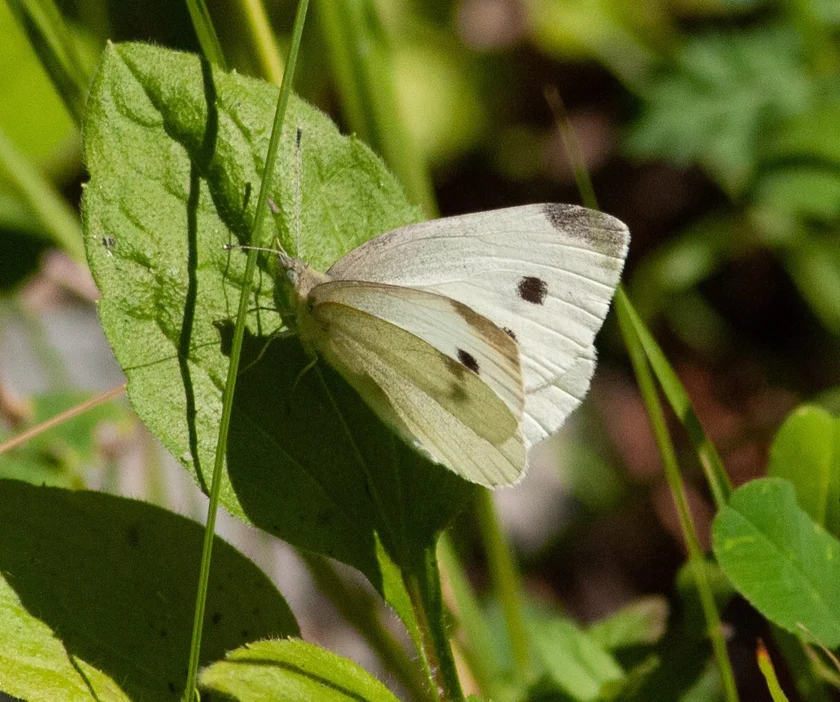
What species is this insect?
Pieris rapae
